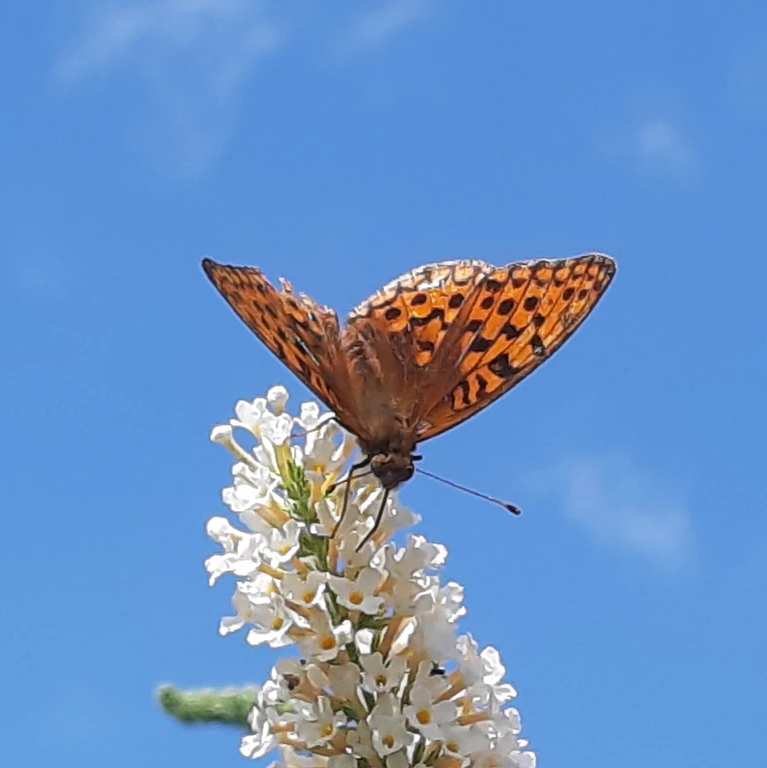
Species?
Speyeria aglaja
